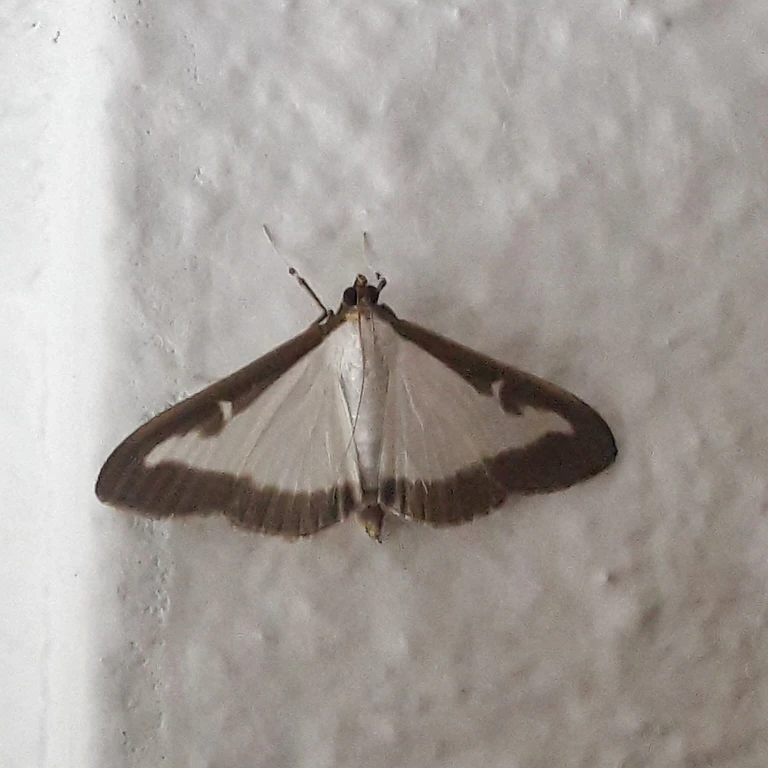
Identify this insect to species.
Cydalima perspectalis
